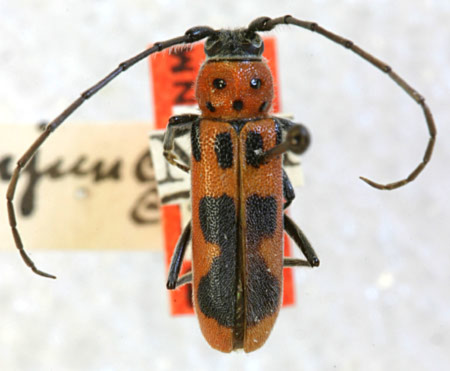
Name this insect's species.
Tylosis conjuncta (also Tylosis maculatus)
